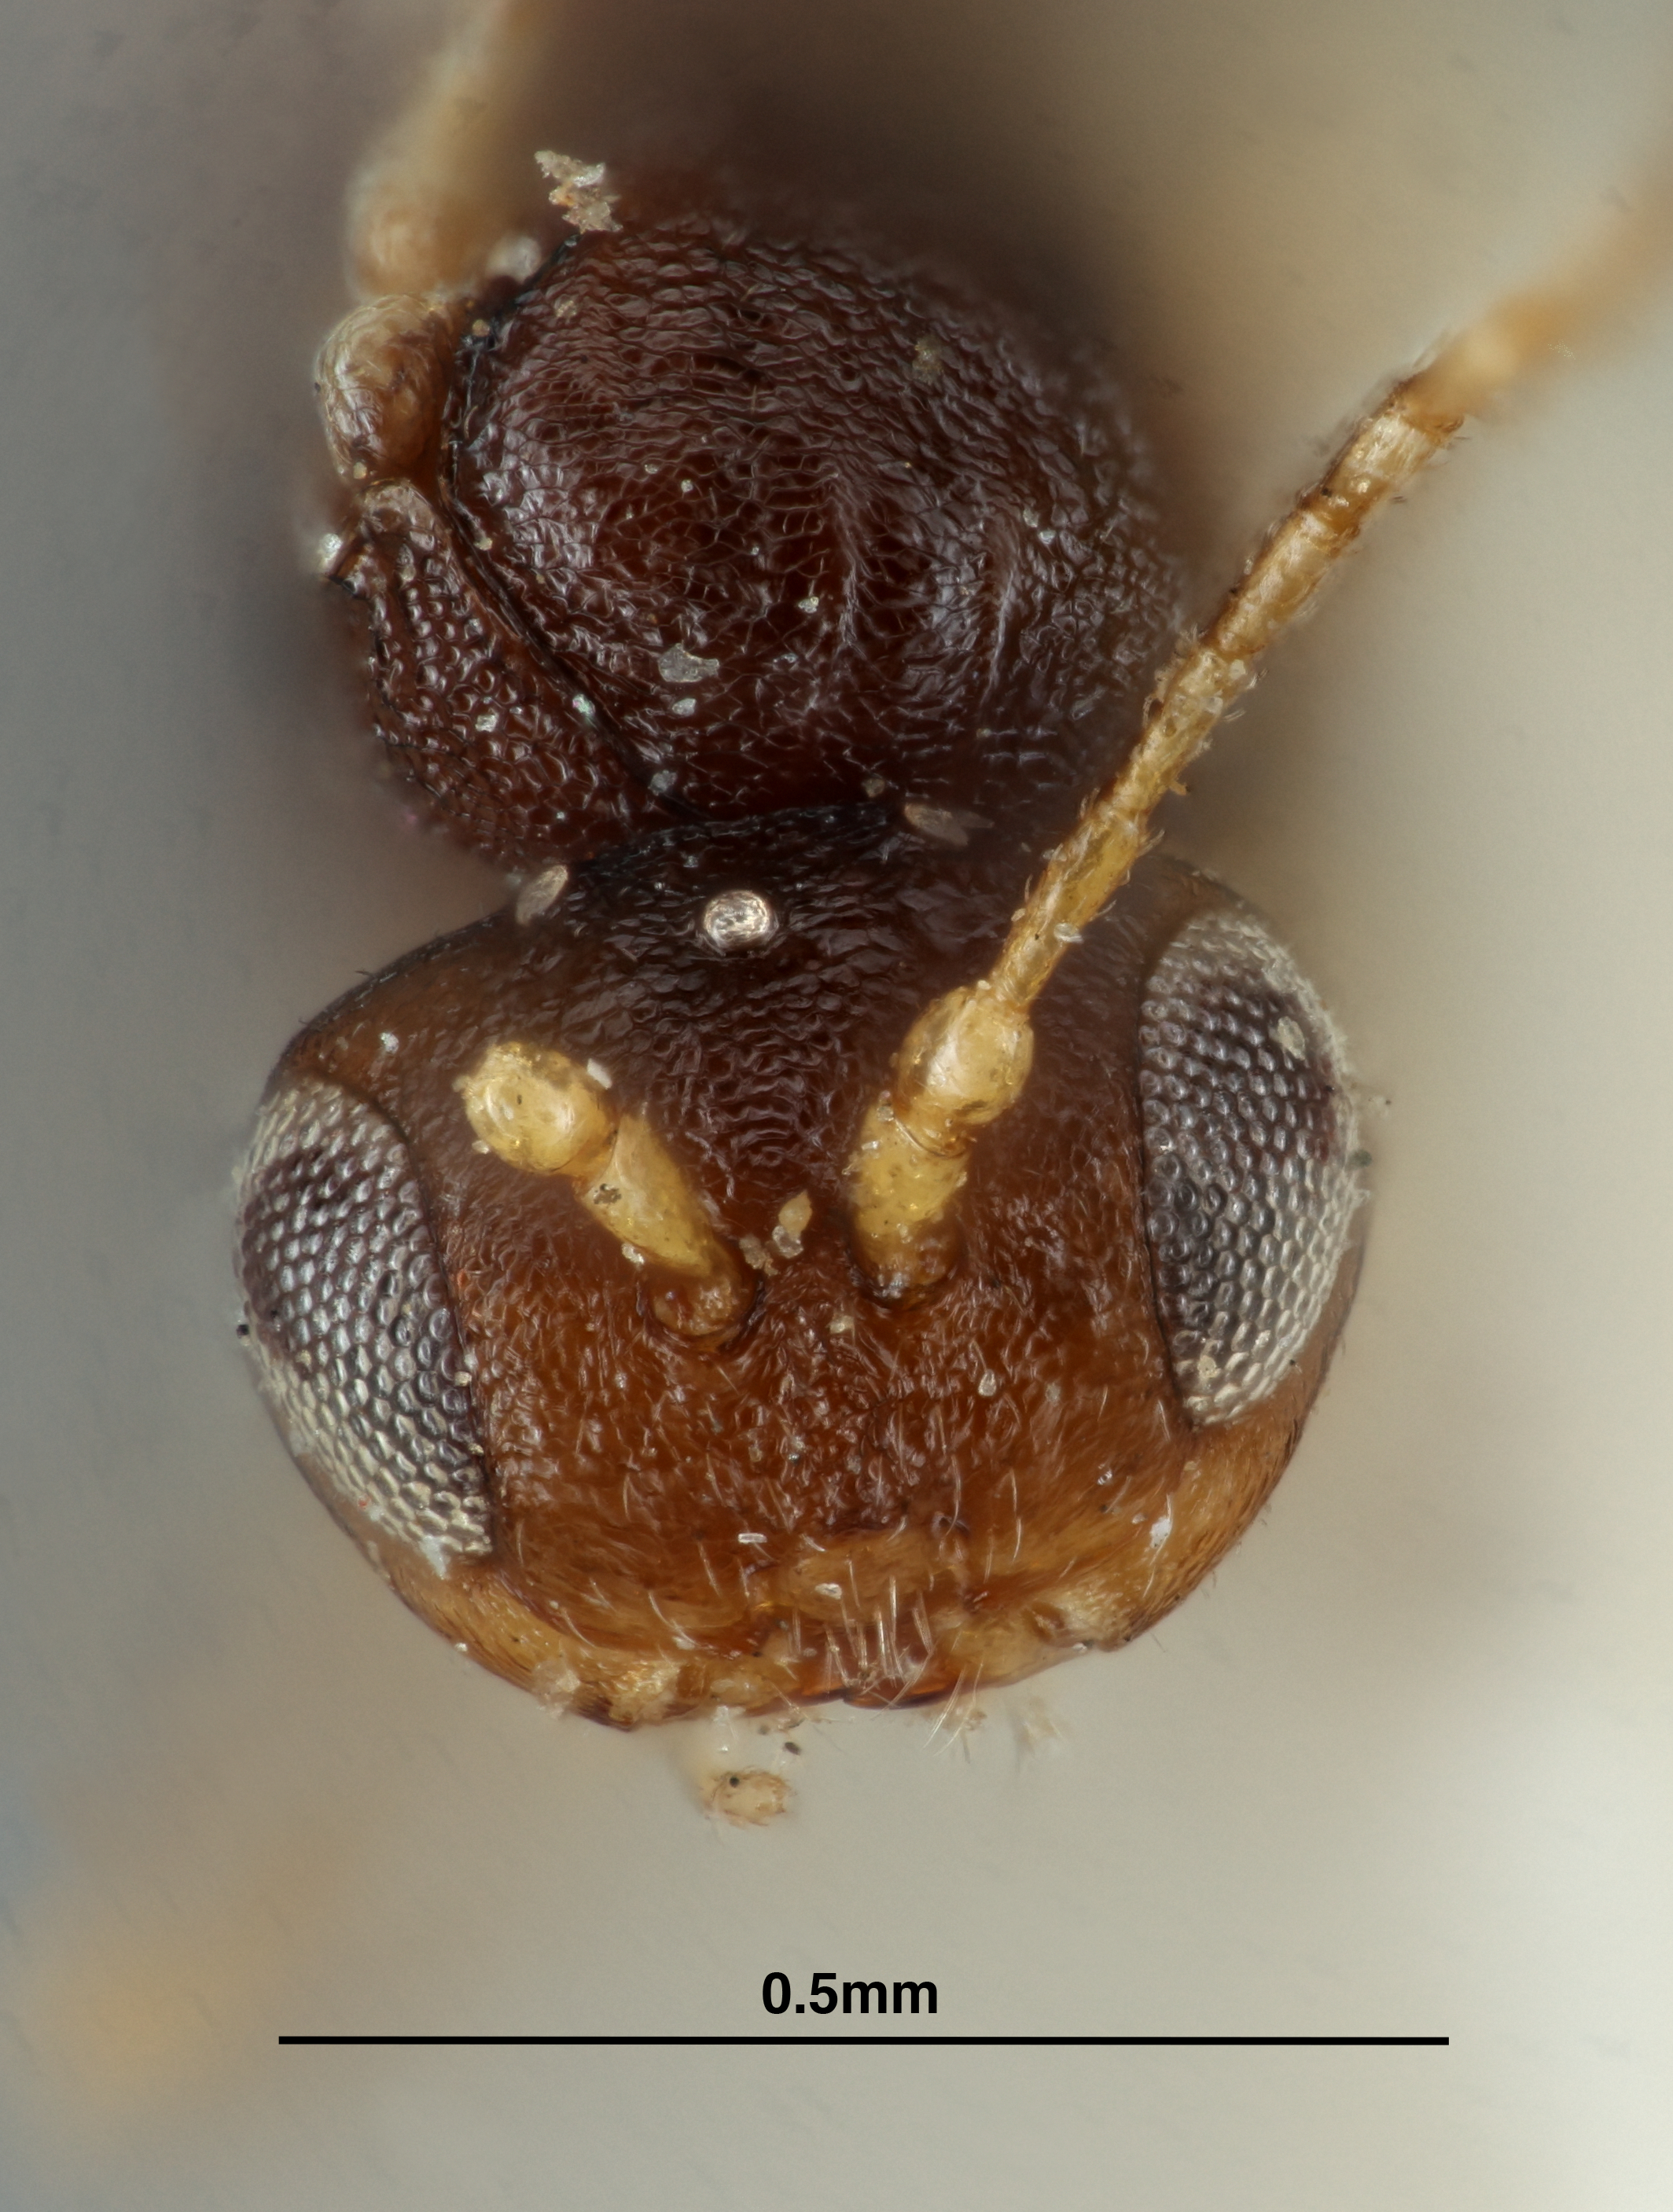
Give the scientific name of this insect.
Callirhytis bipapillata
